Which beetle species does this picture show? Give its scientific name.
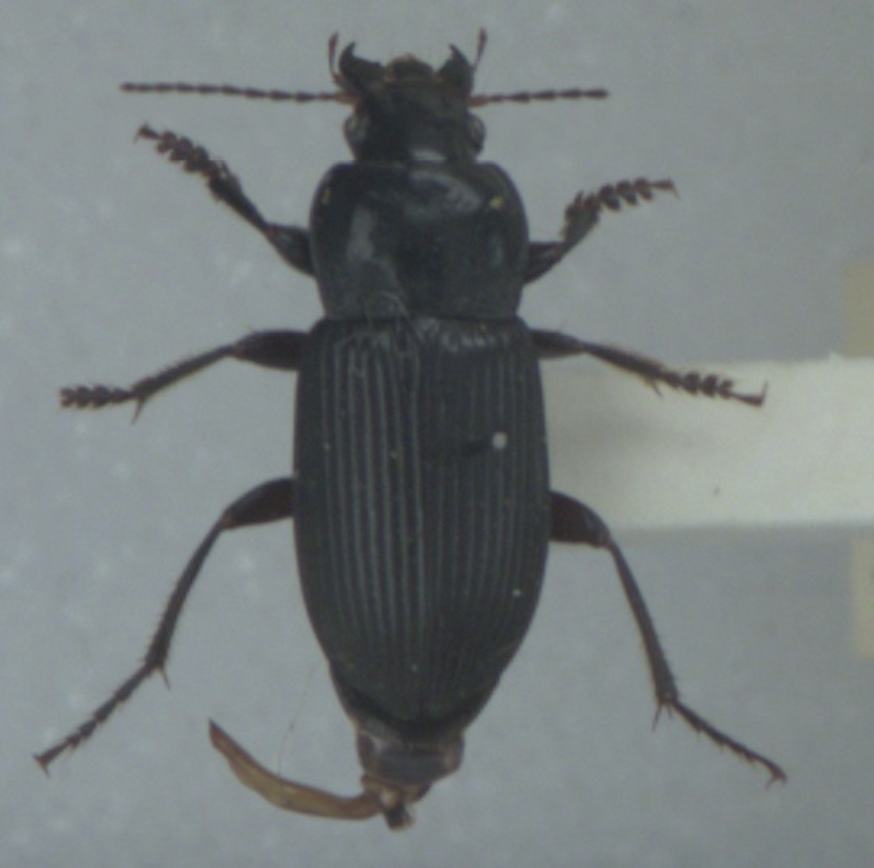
Anisodactylus binotatus
